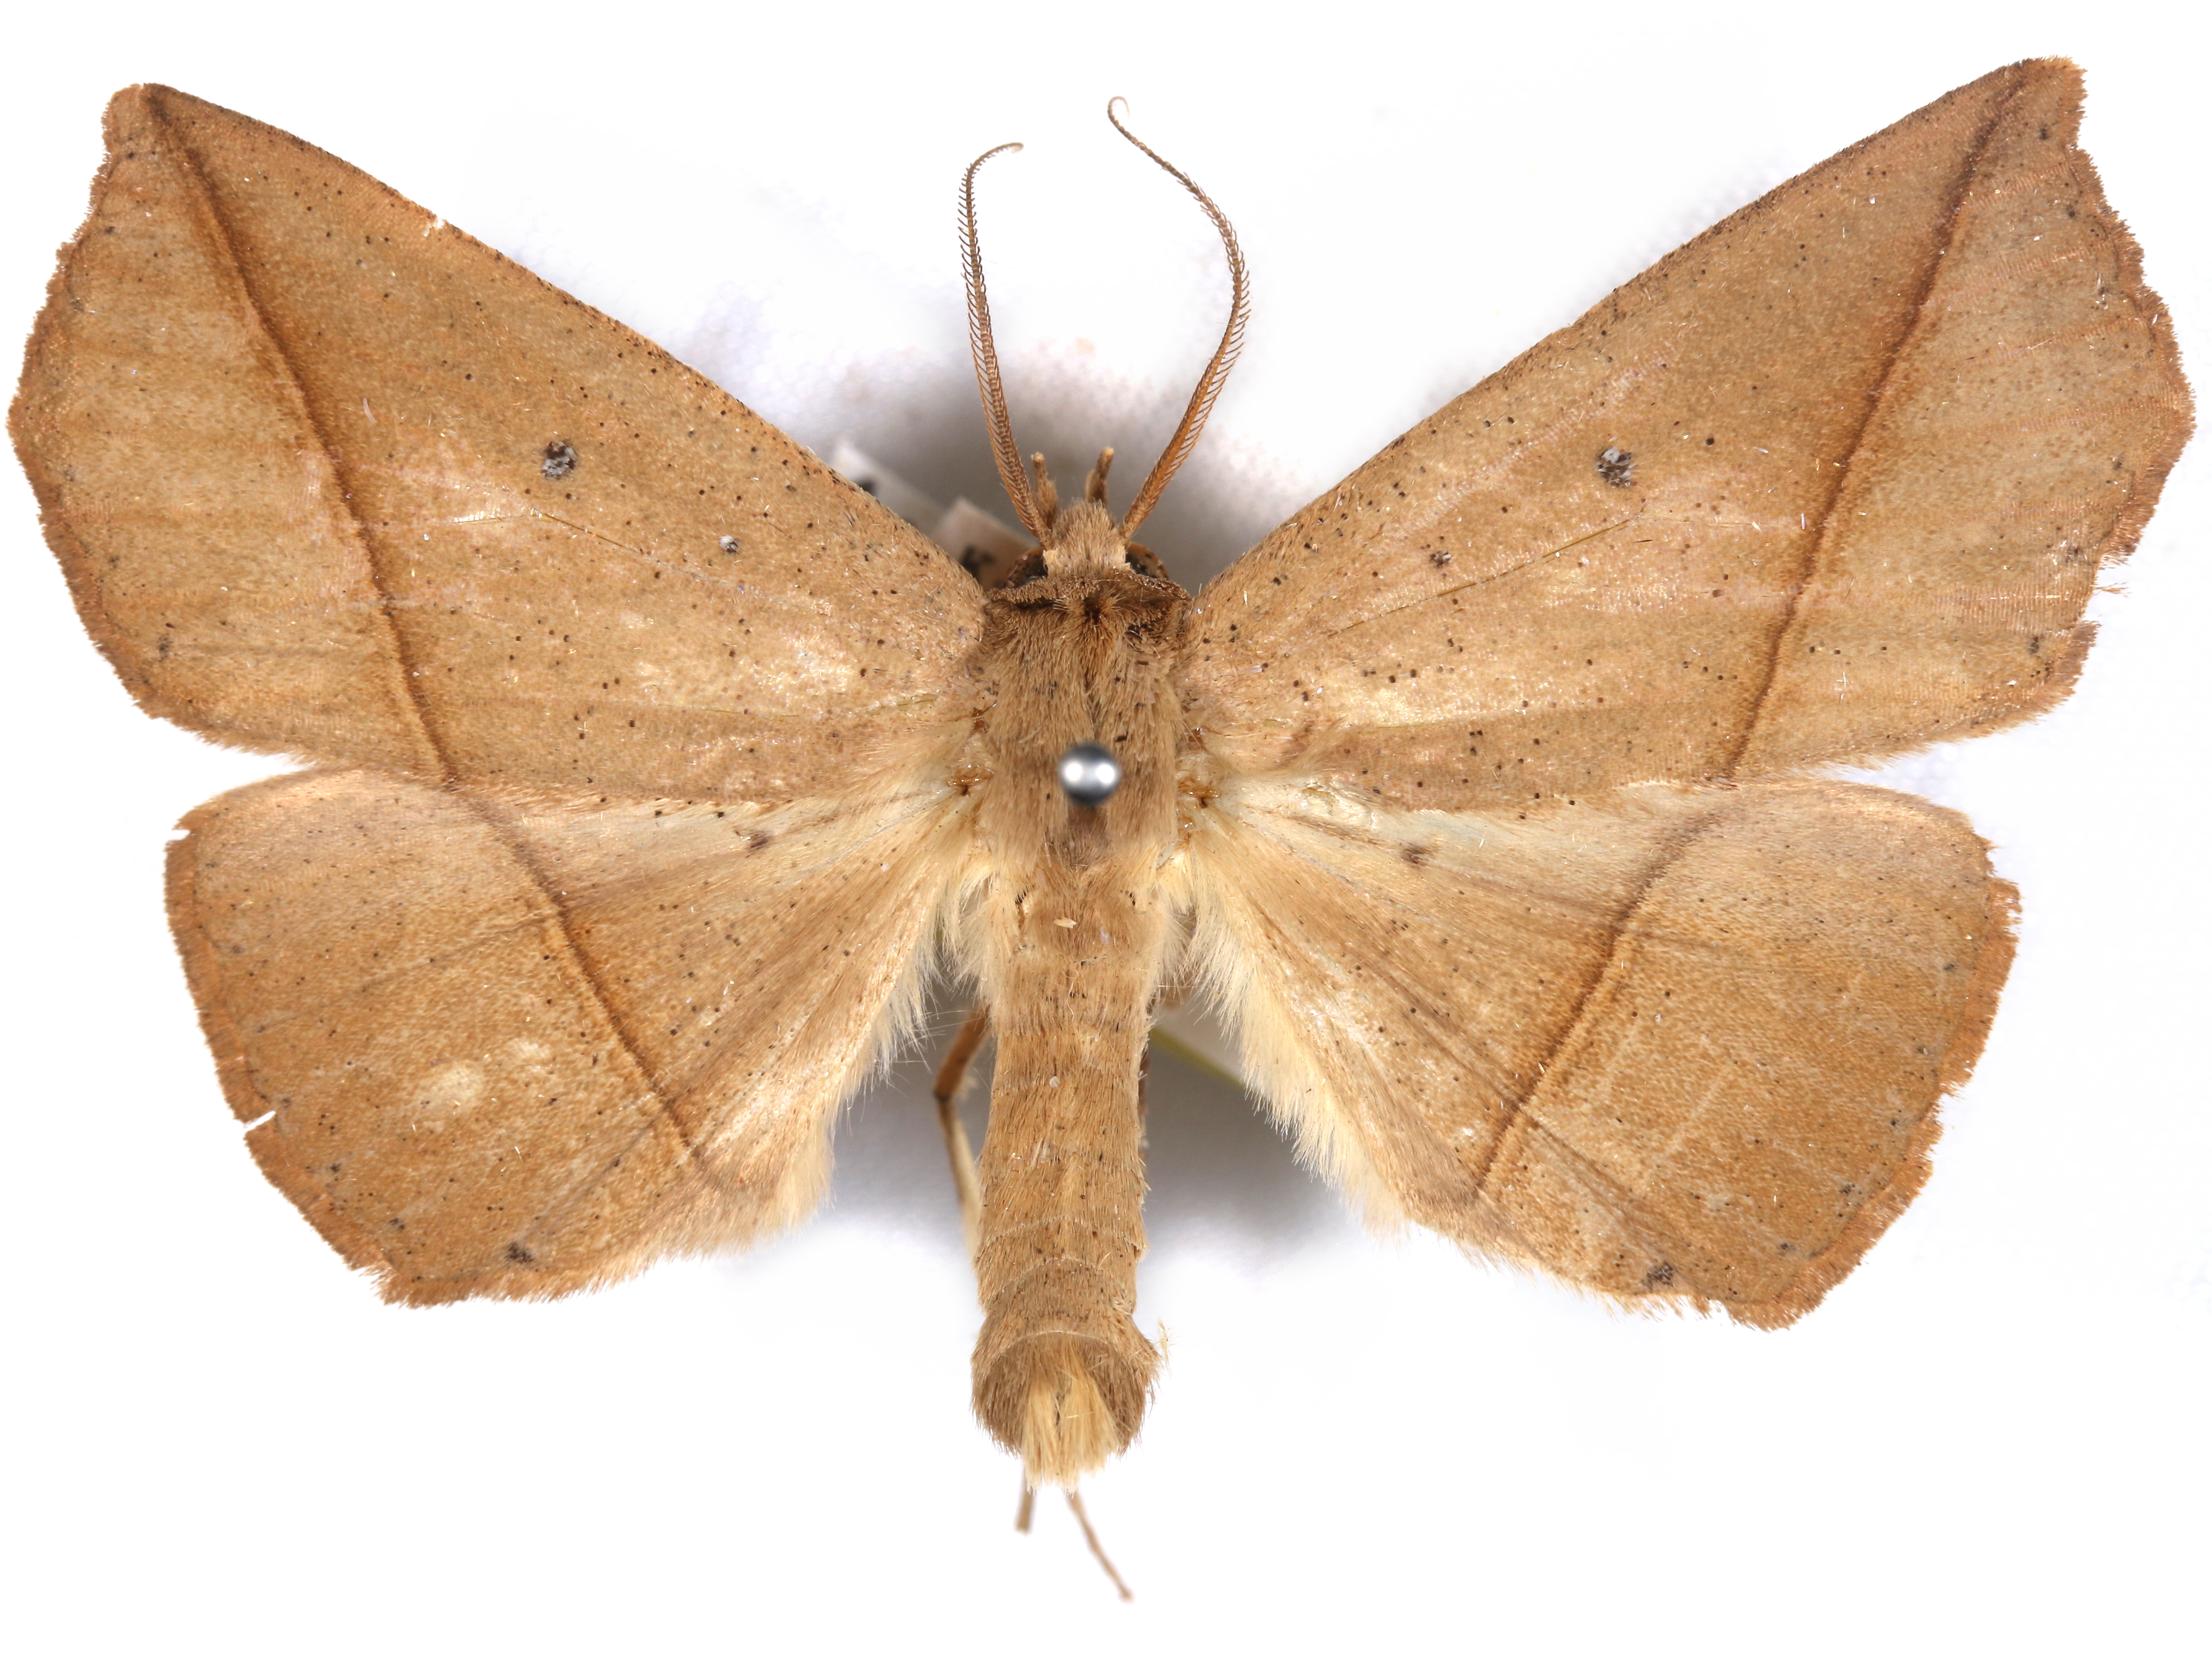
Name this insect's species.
Ugia duplicilinea
